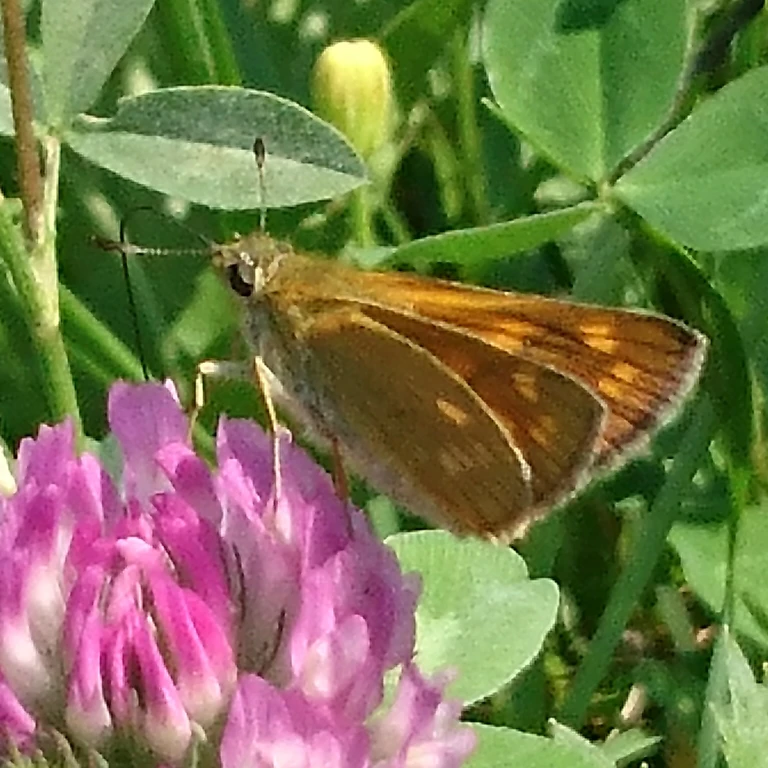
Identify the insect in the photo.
Ochlodes sylvanus (also Ochlodes venata)
